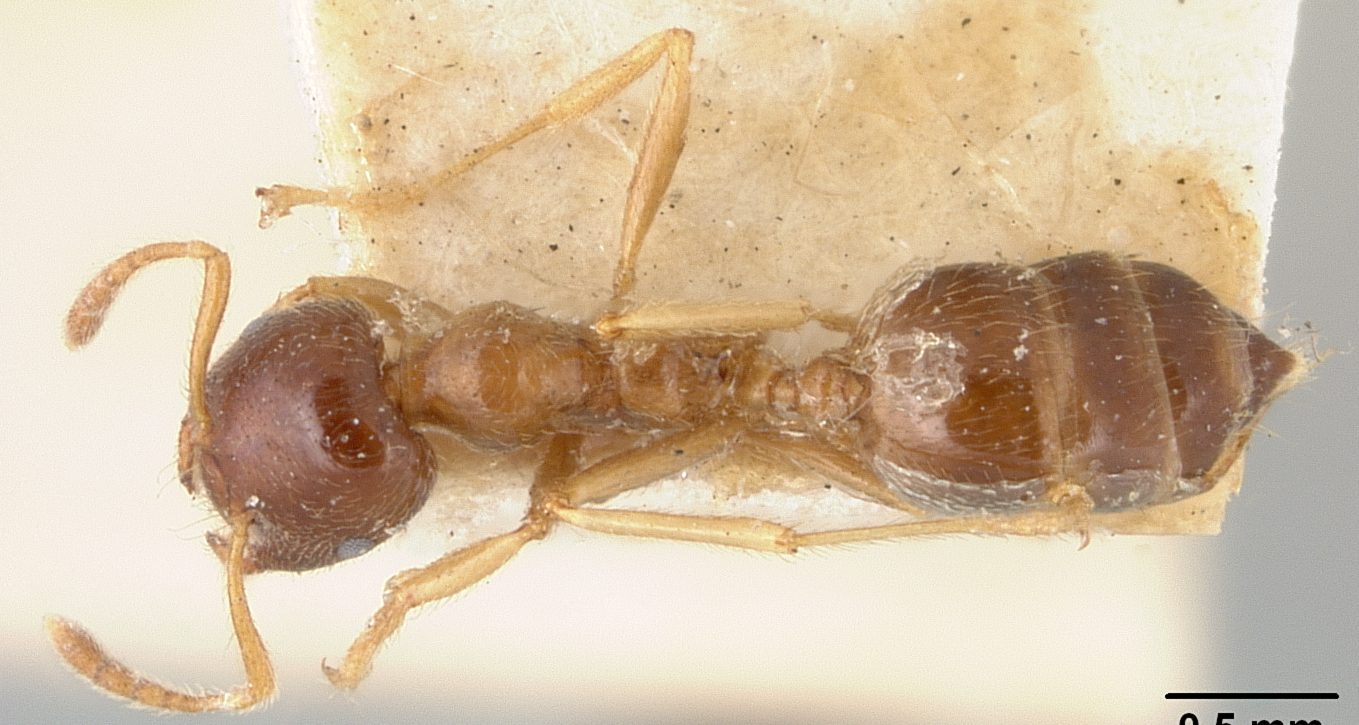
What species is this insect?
Crematogaster decamera
